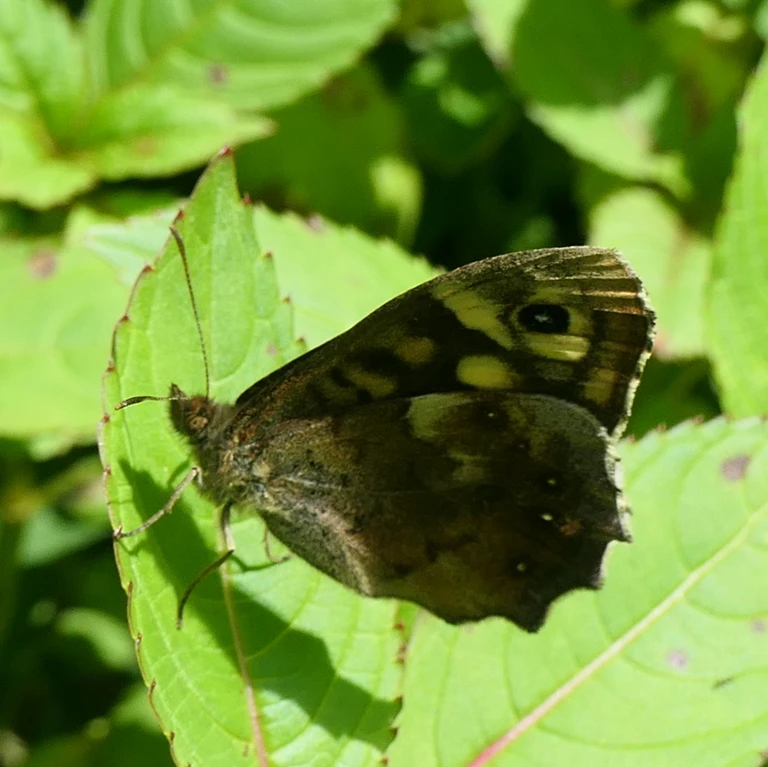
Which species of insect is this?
Pararge aegeria
